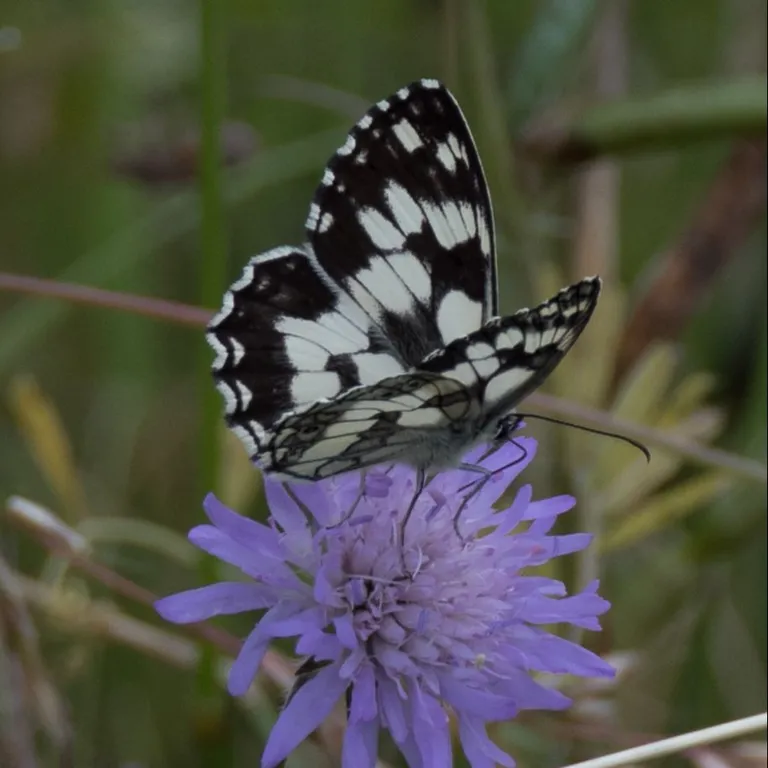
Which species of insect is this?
Melanargia galathea
